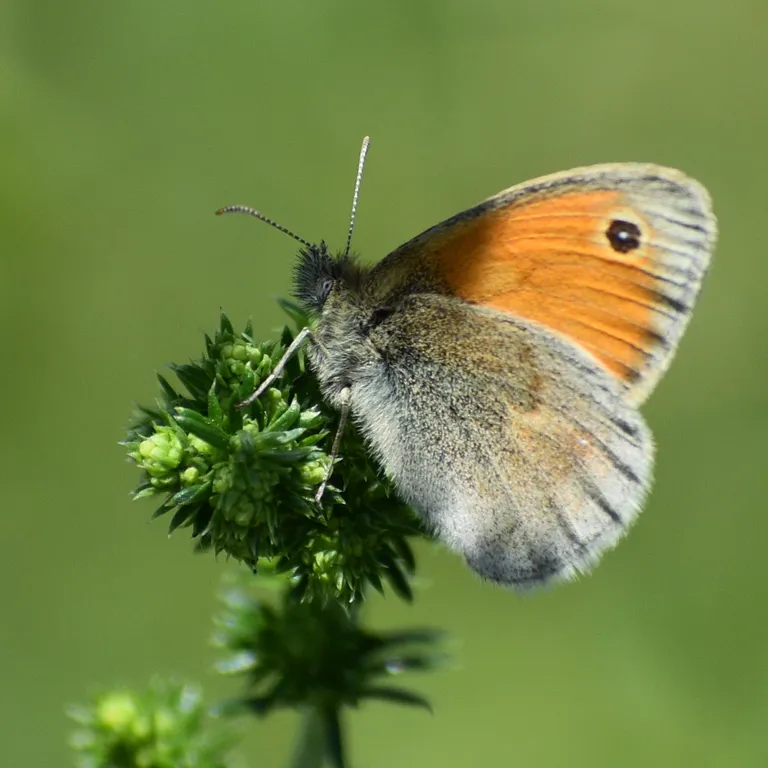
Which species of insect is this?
Coenonympha pamphilus
